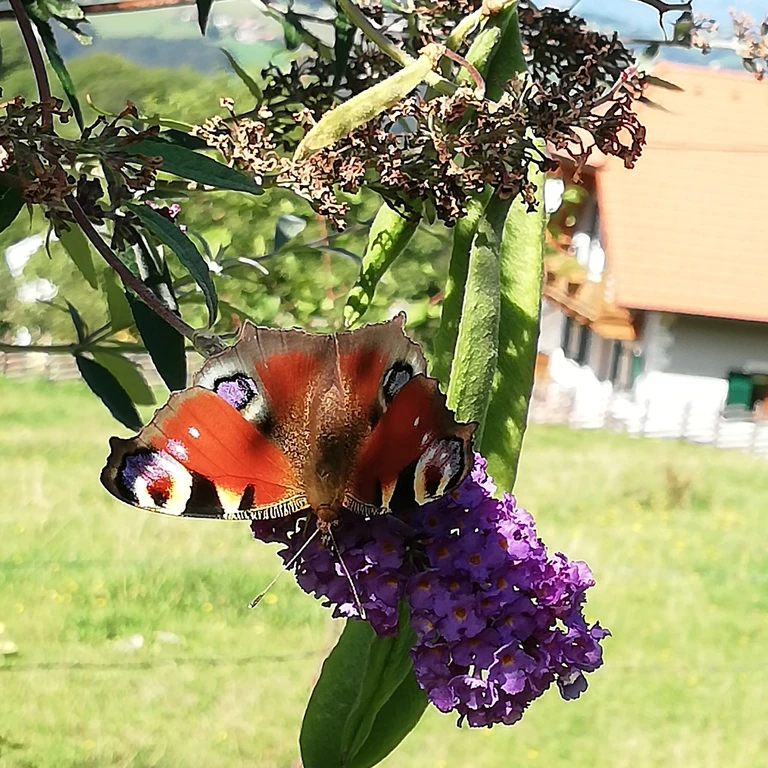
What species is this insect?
Aglais io
